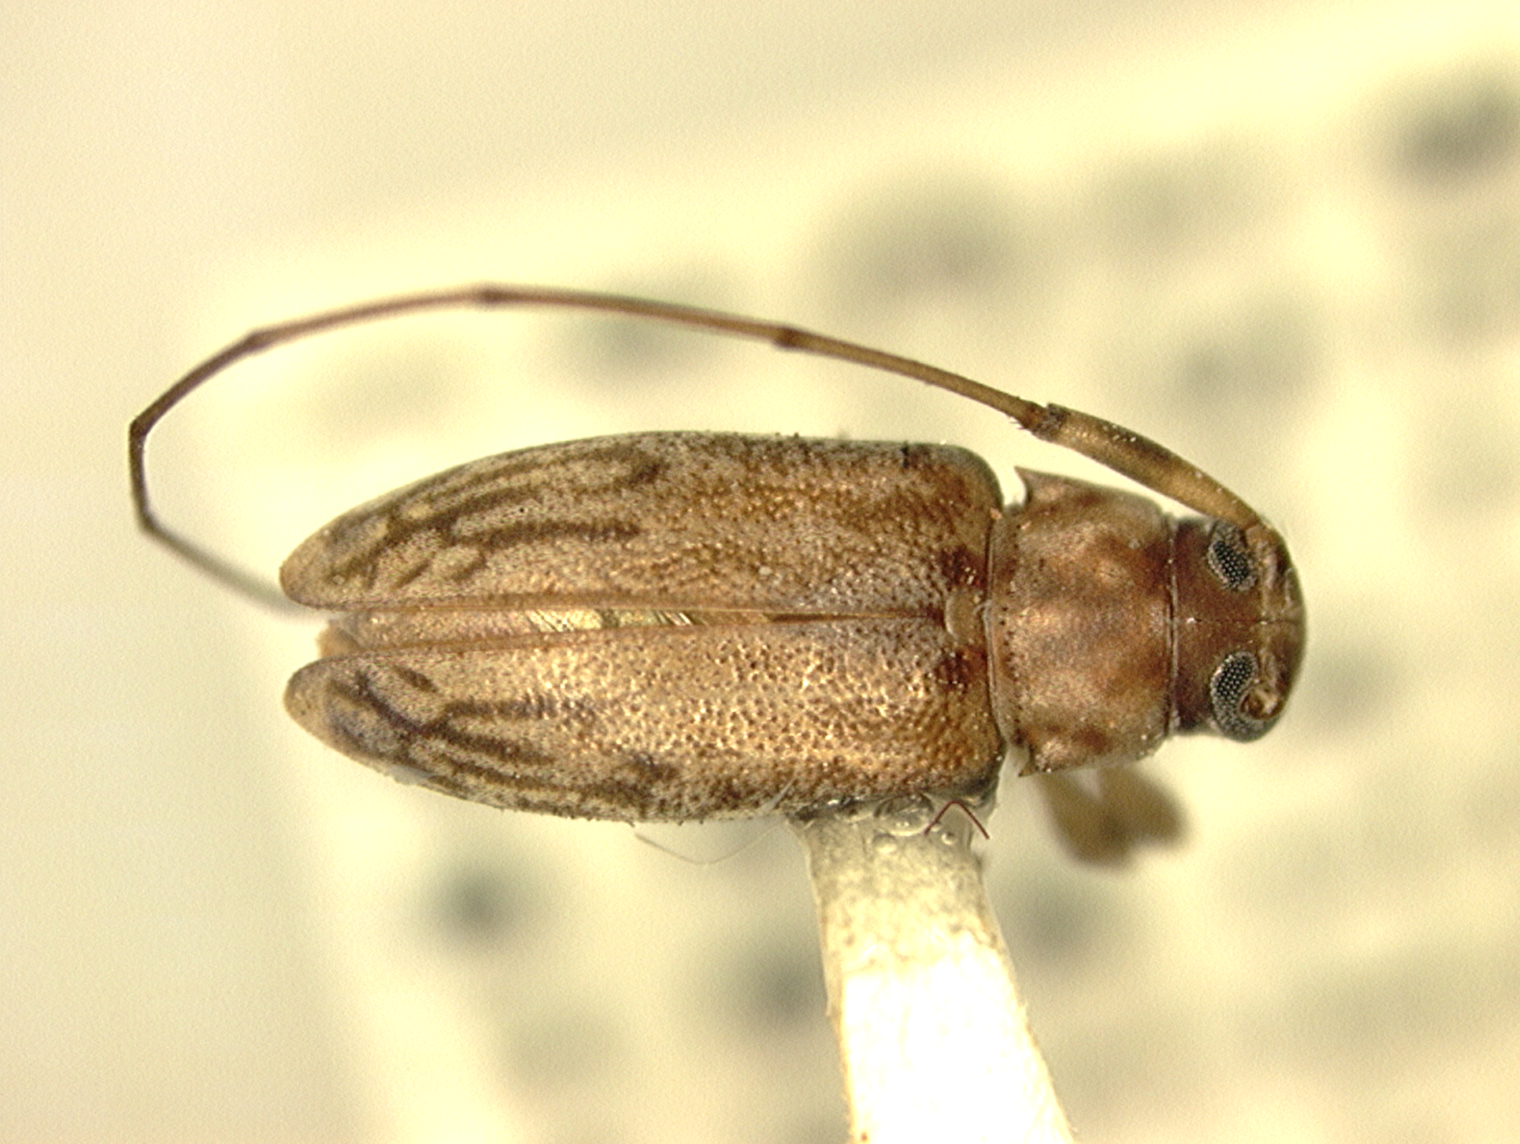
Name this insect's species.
Urgleptes ozophagus
